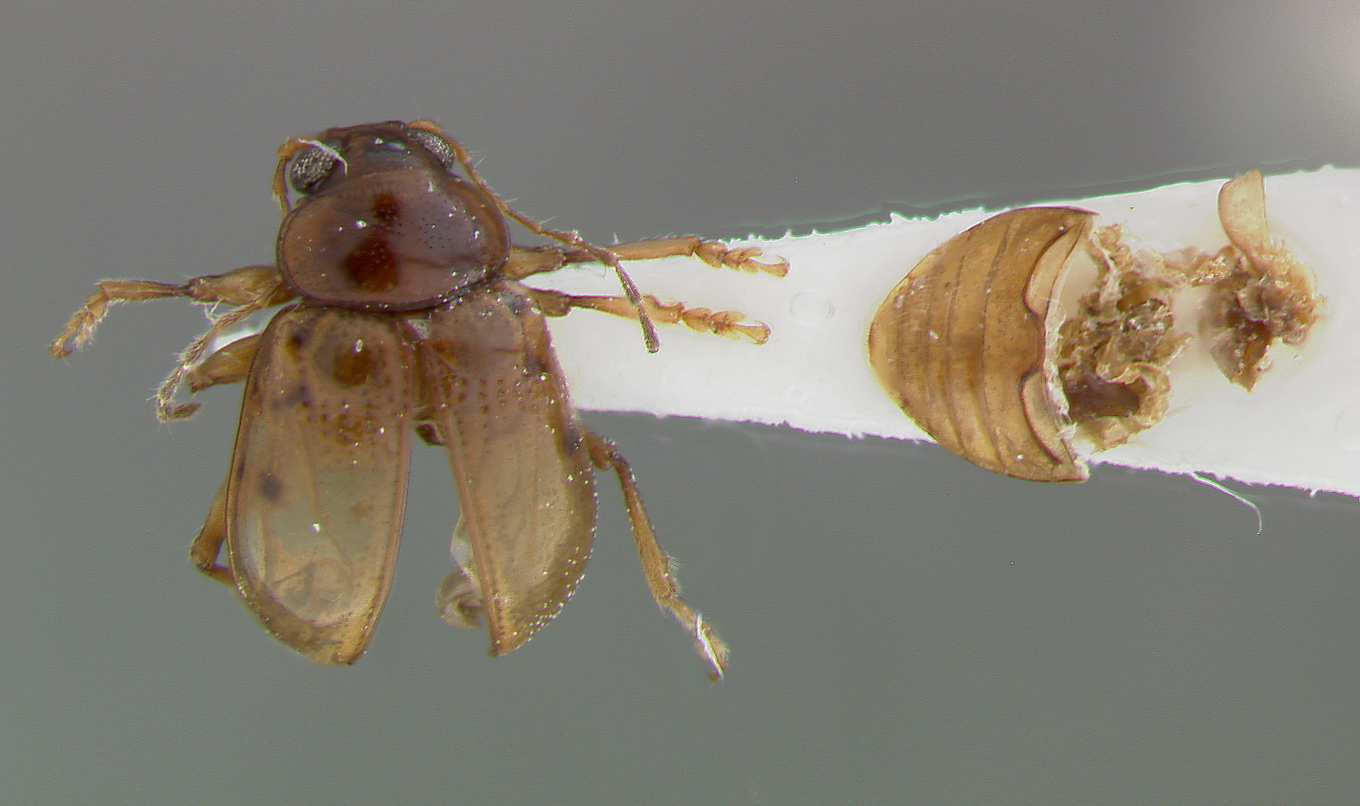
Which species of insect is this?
Metachroma simile
